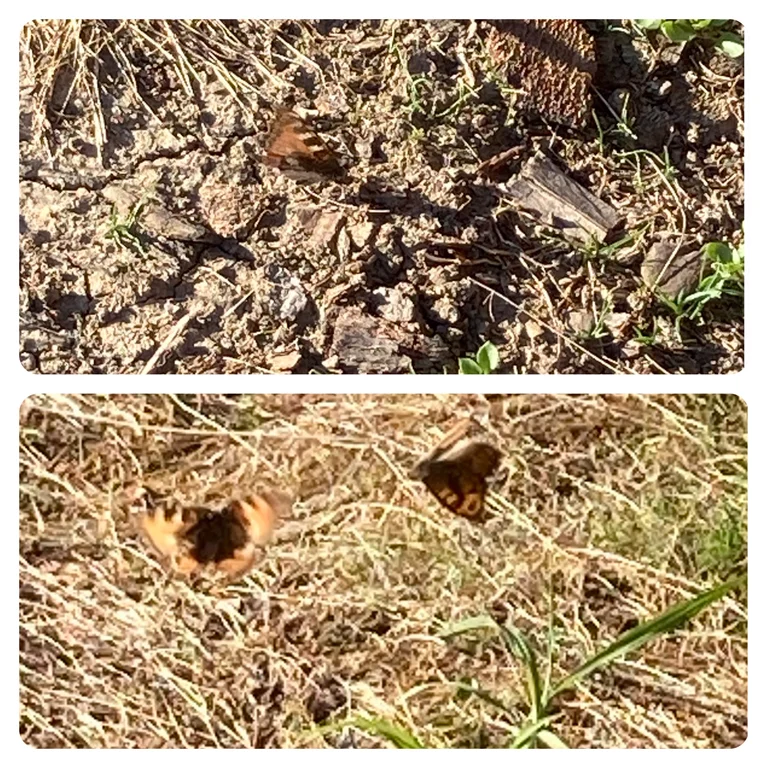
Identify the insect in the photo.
Aglais urticae
